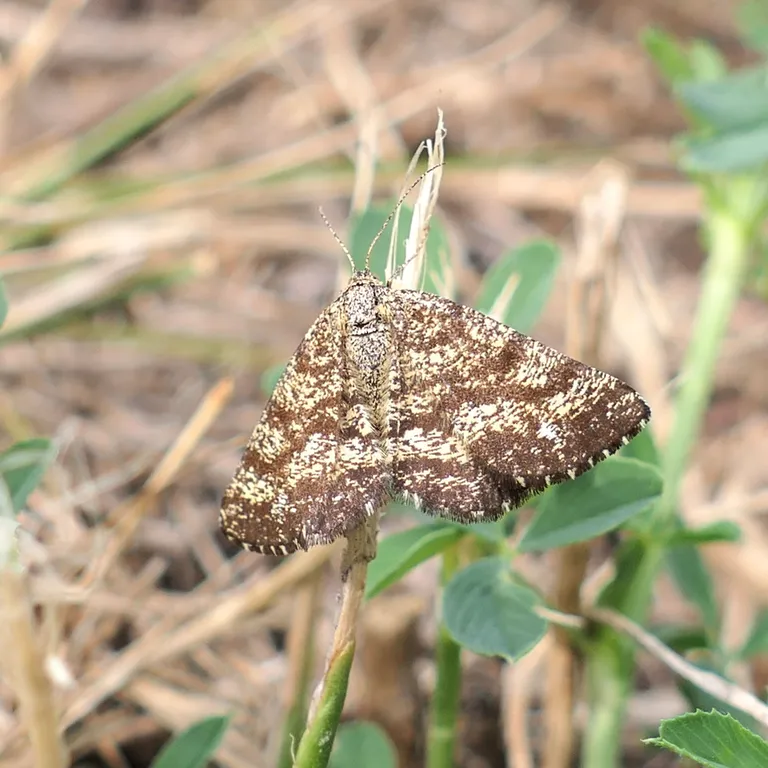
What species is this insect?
Ematurga atomaria
